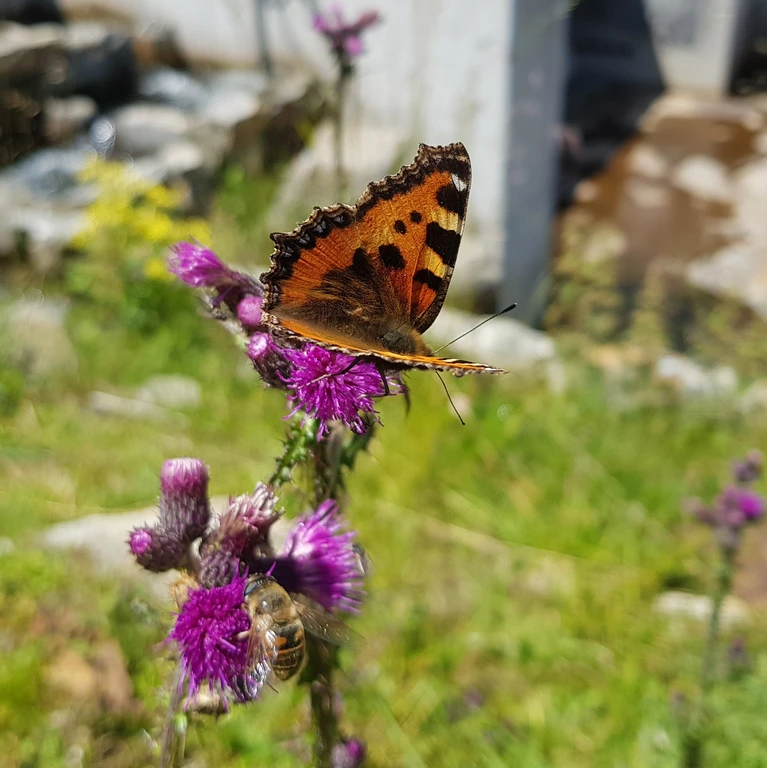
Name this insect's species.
Aglais urticae
